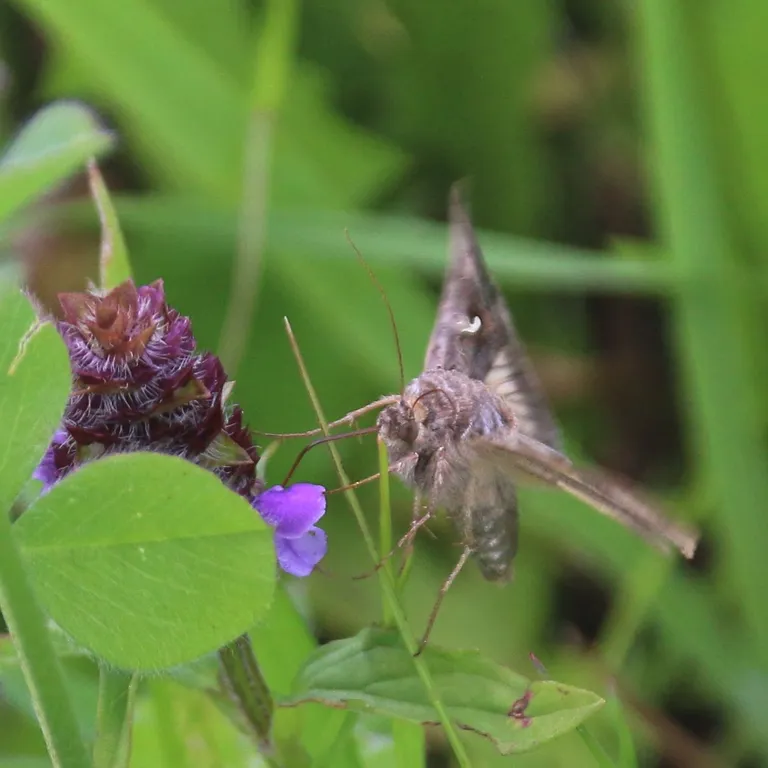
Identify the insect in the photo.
Autographa gamma
